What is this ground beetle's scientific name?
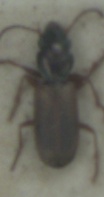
Bembidion laterale
